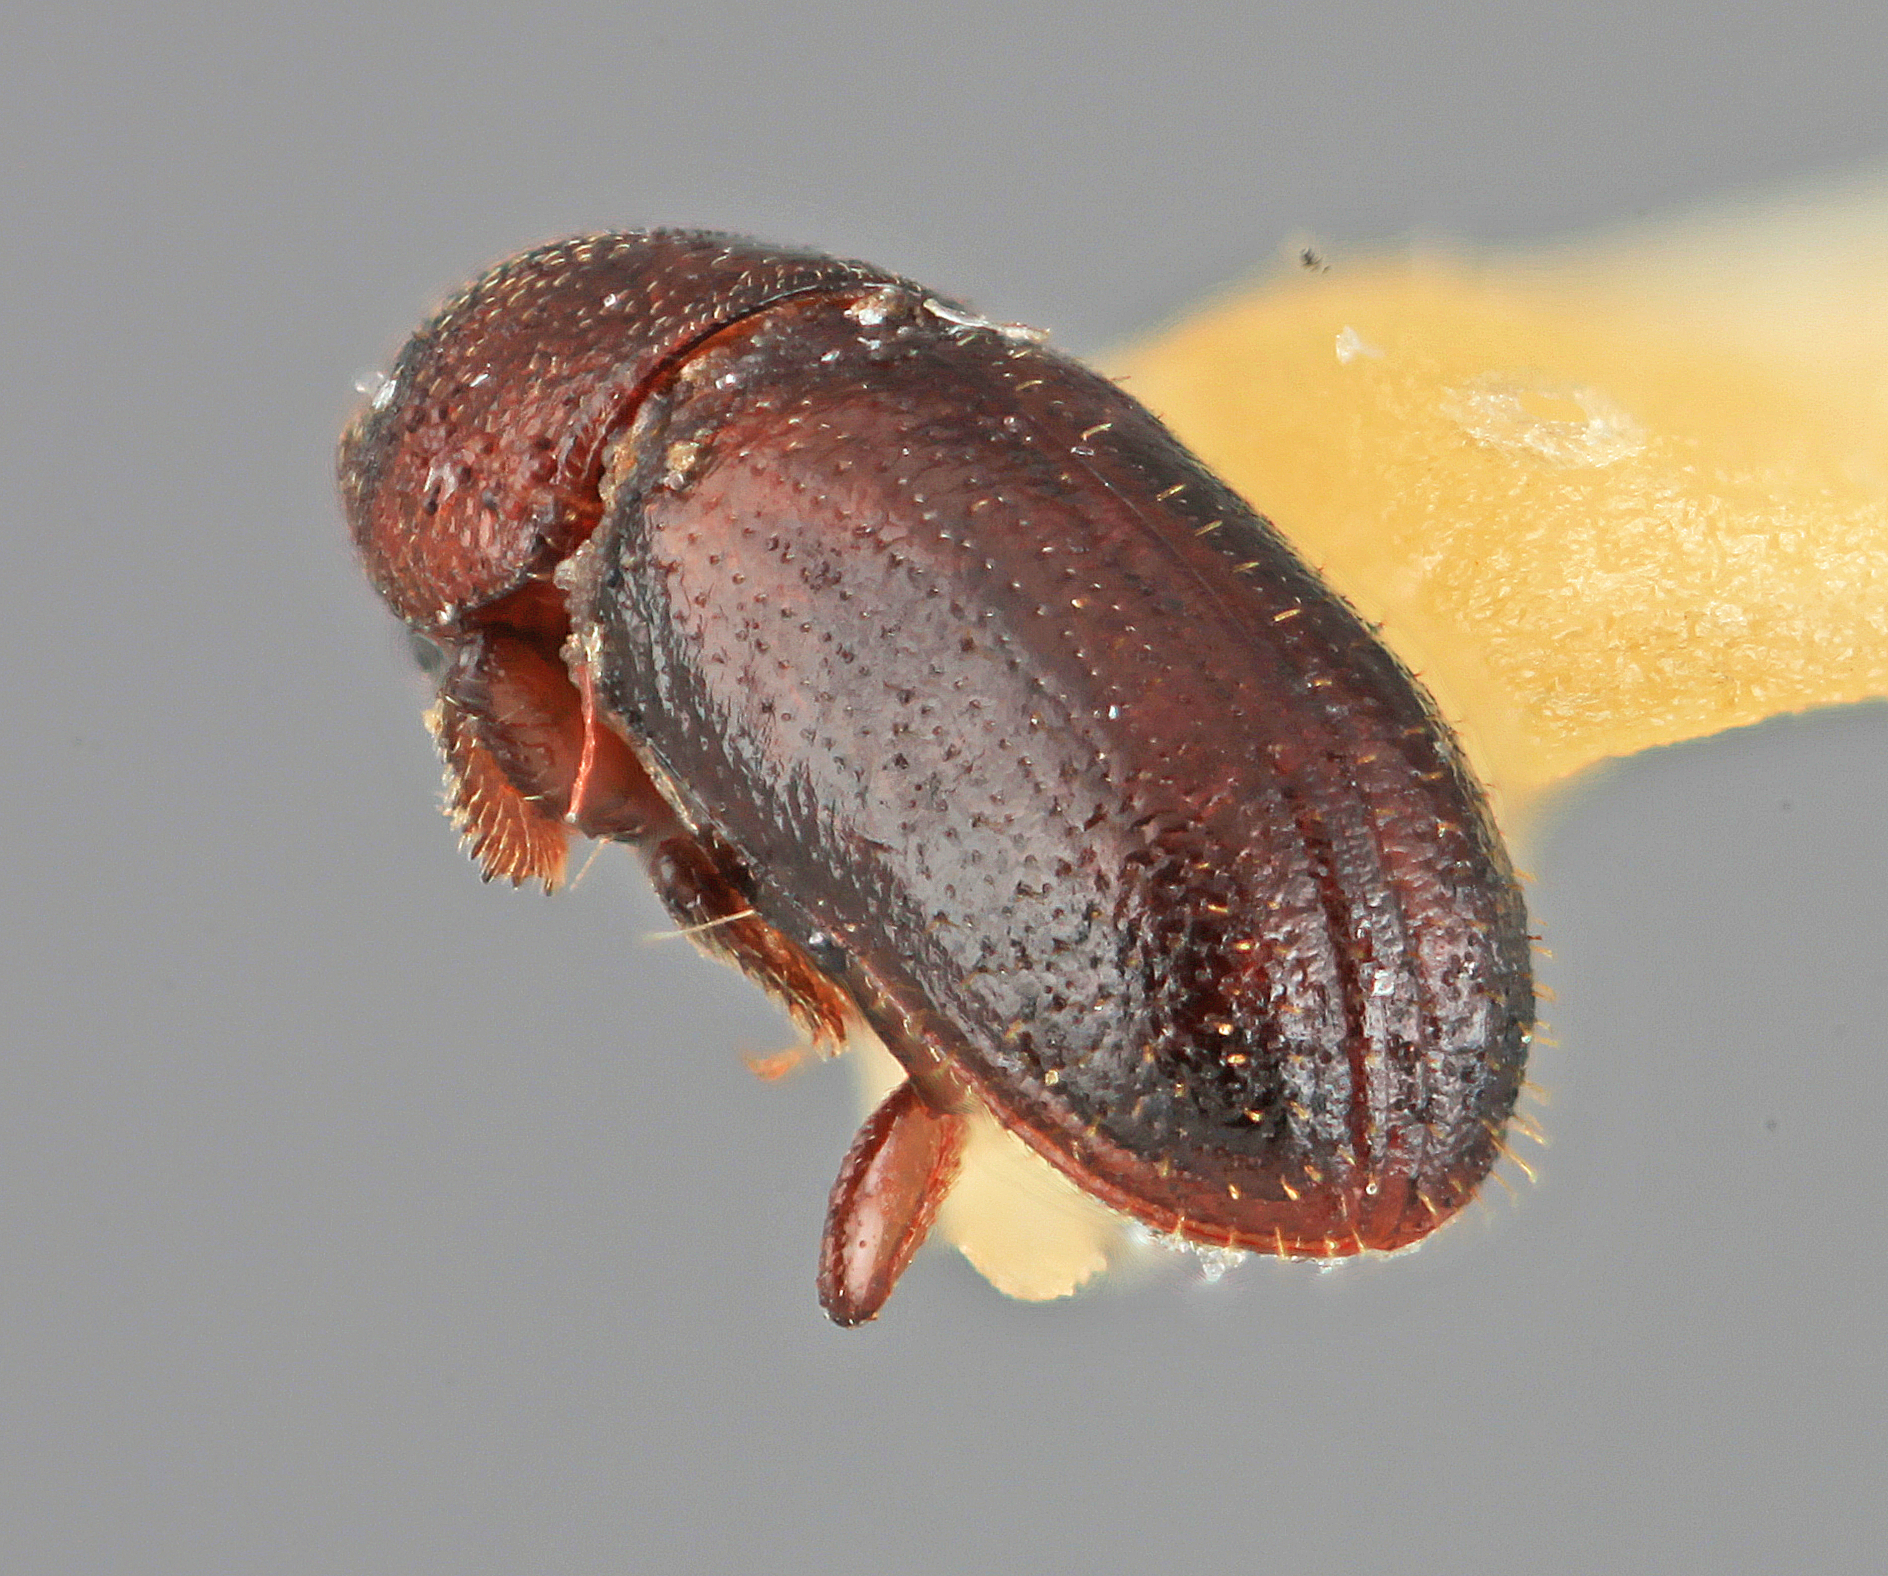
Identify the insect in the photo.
Araptus uruguayensis
